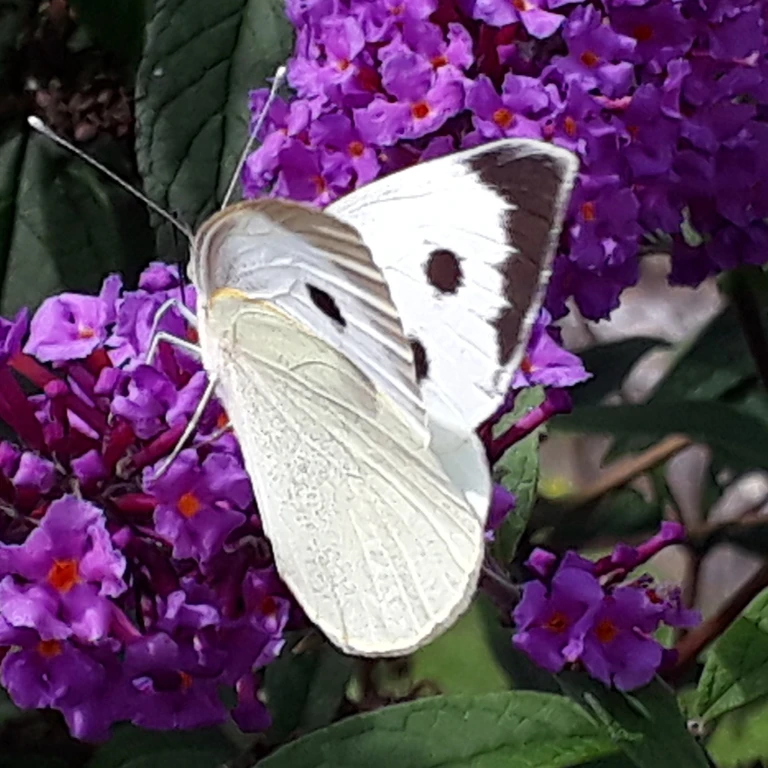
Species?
Pieris brassicae
